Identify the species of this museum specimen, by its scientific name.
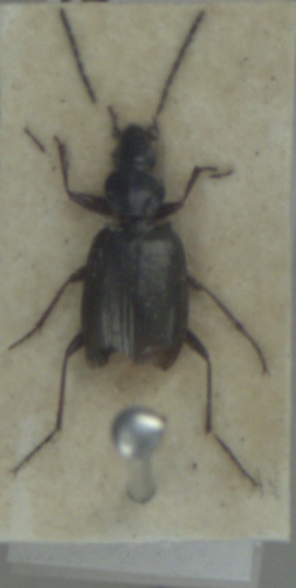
Agonum micans
